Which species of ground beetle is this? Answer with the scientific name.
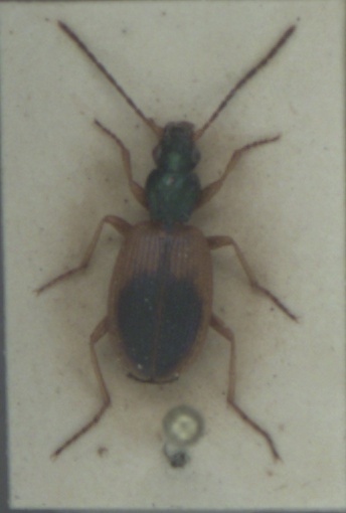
Anchomenus dorsalis
